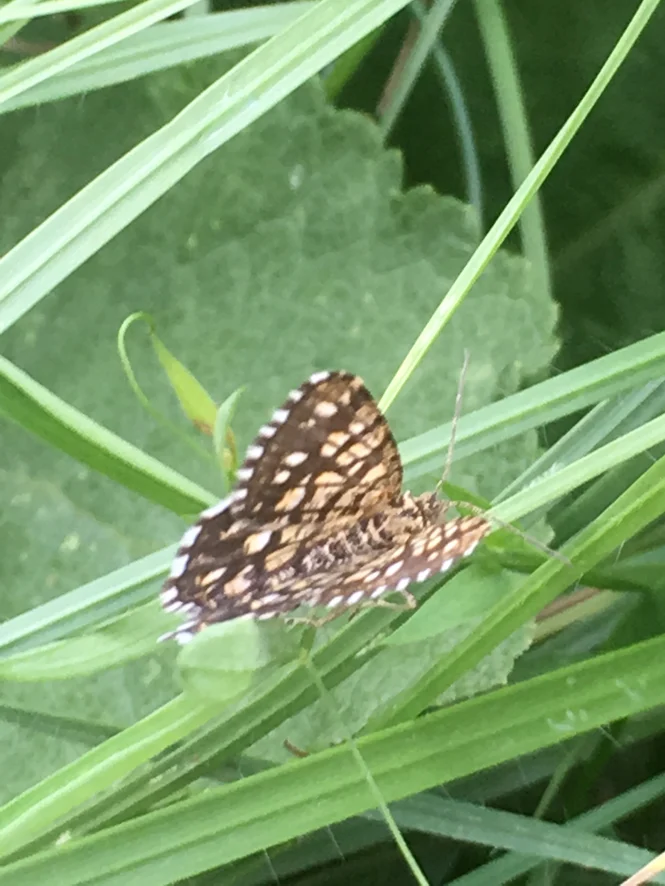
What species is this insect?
Chiasmia clathrata
